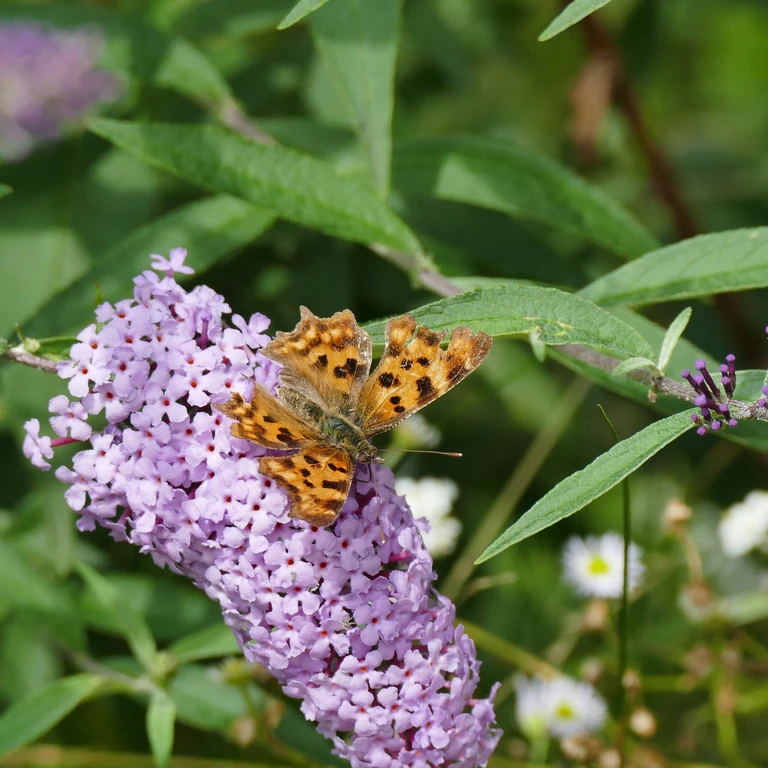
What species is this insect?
Polygonia c-album
